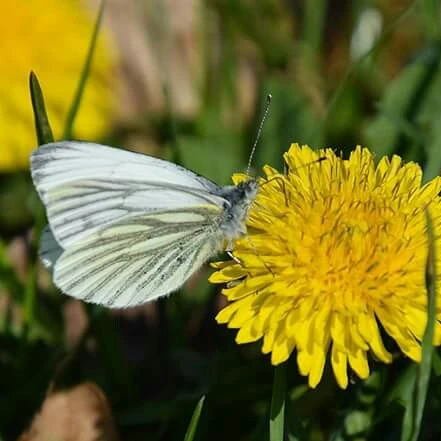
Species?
Pieris napi
